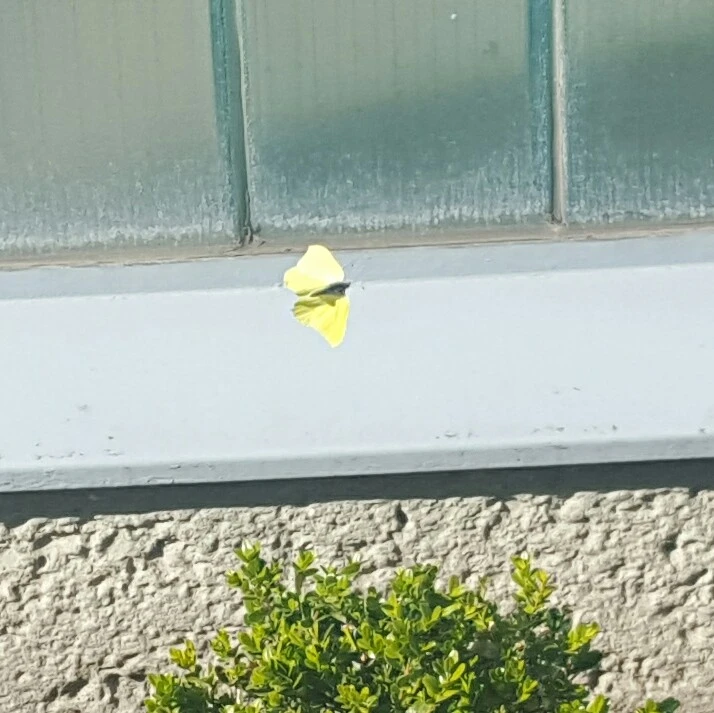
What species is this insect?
Gonepteryx rhamni
